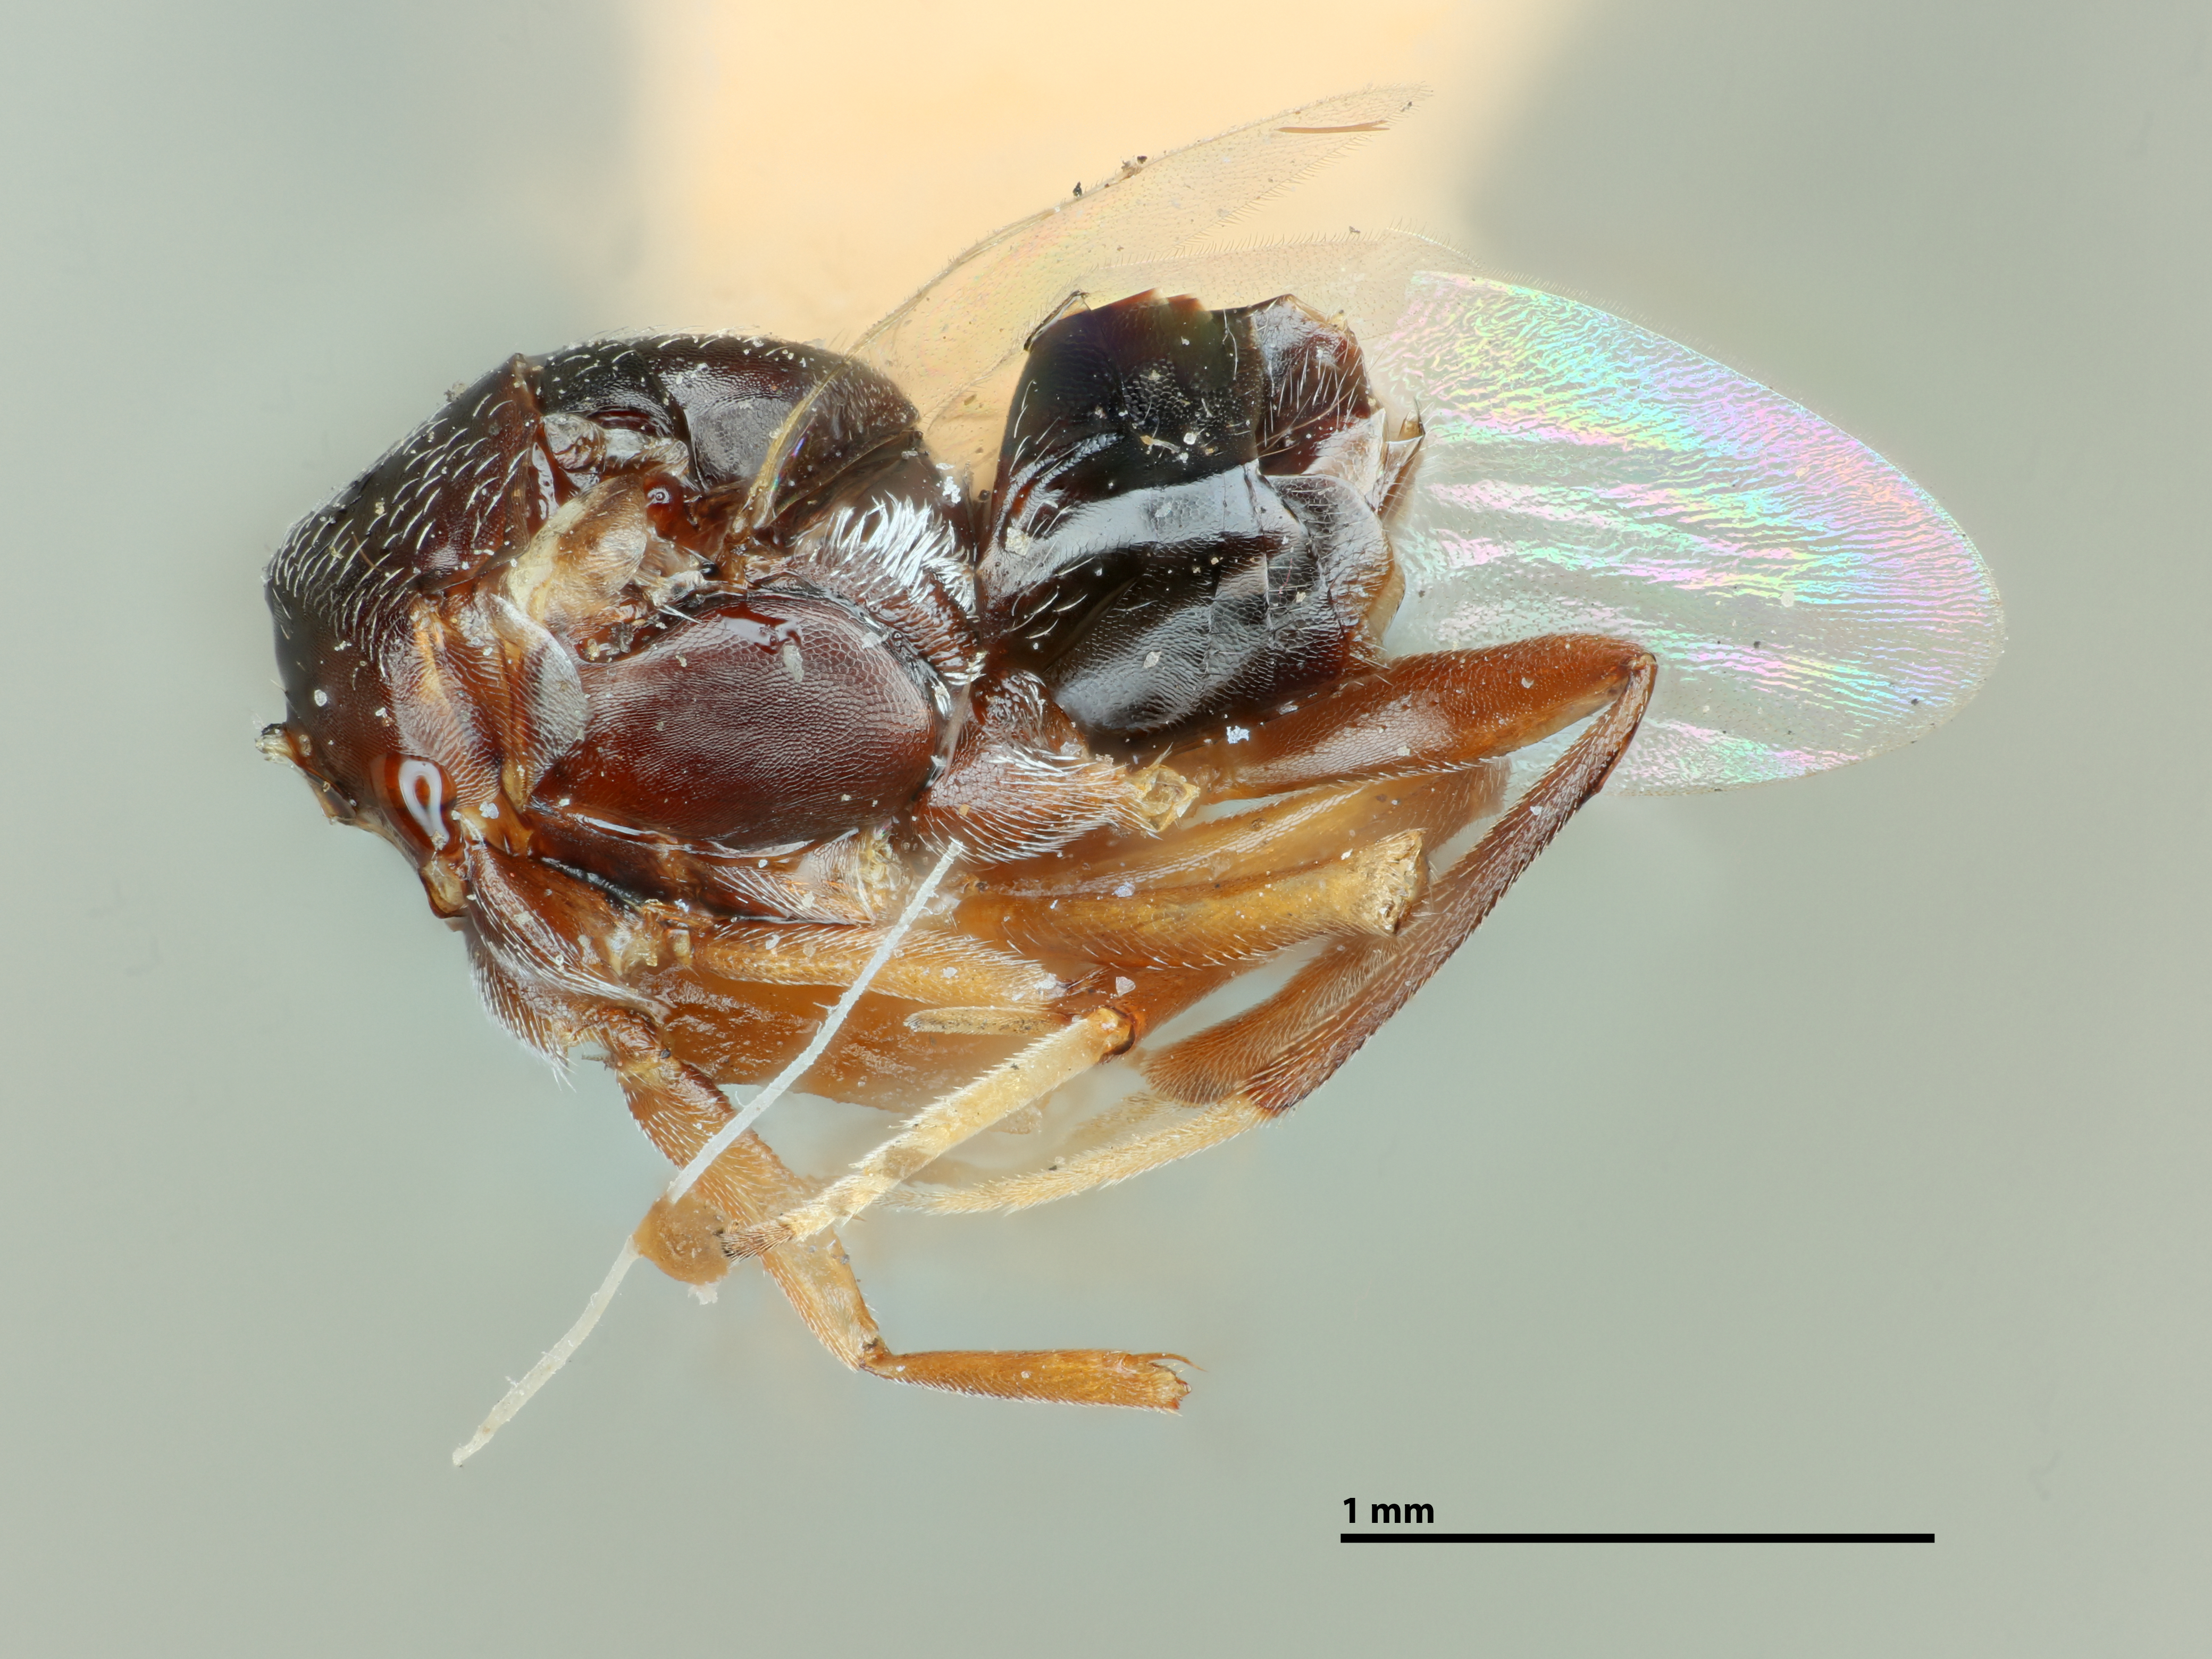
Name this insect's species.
Isodromus niger
